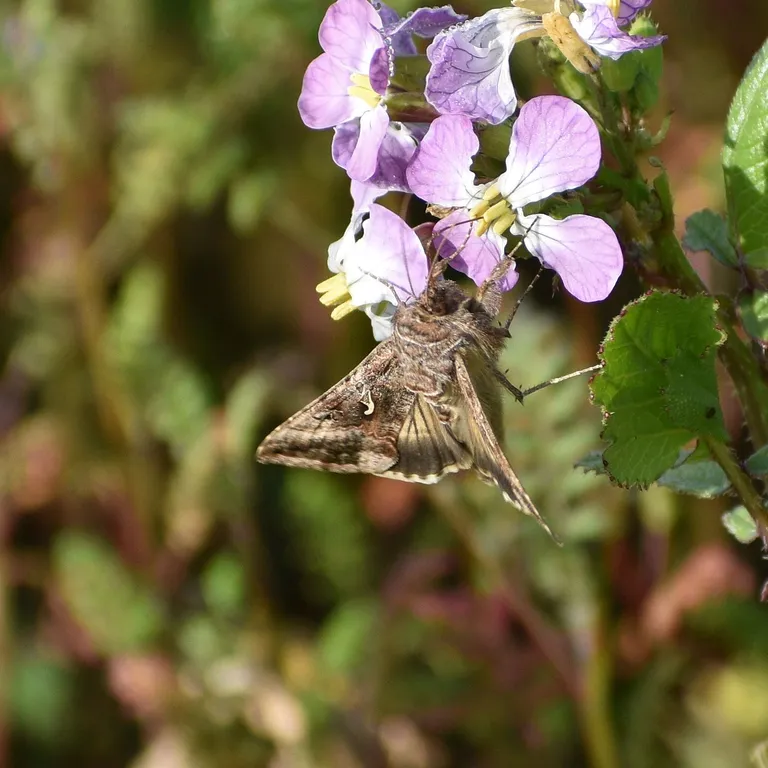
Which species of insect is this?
Autographa gamma
